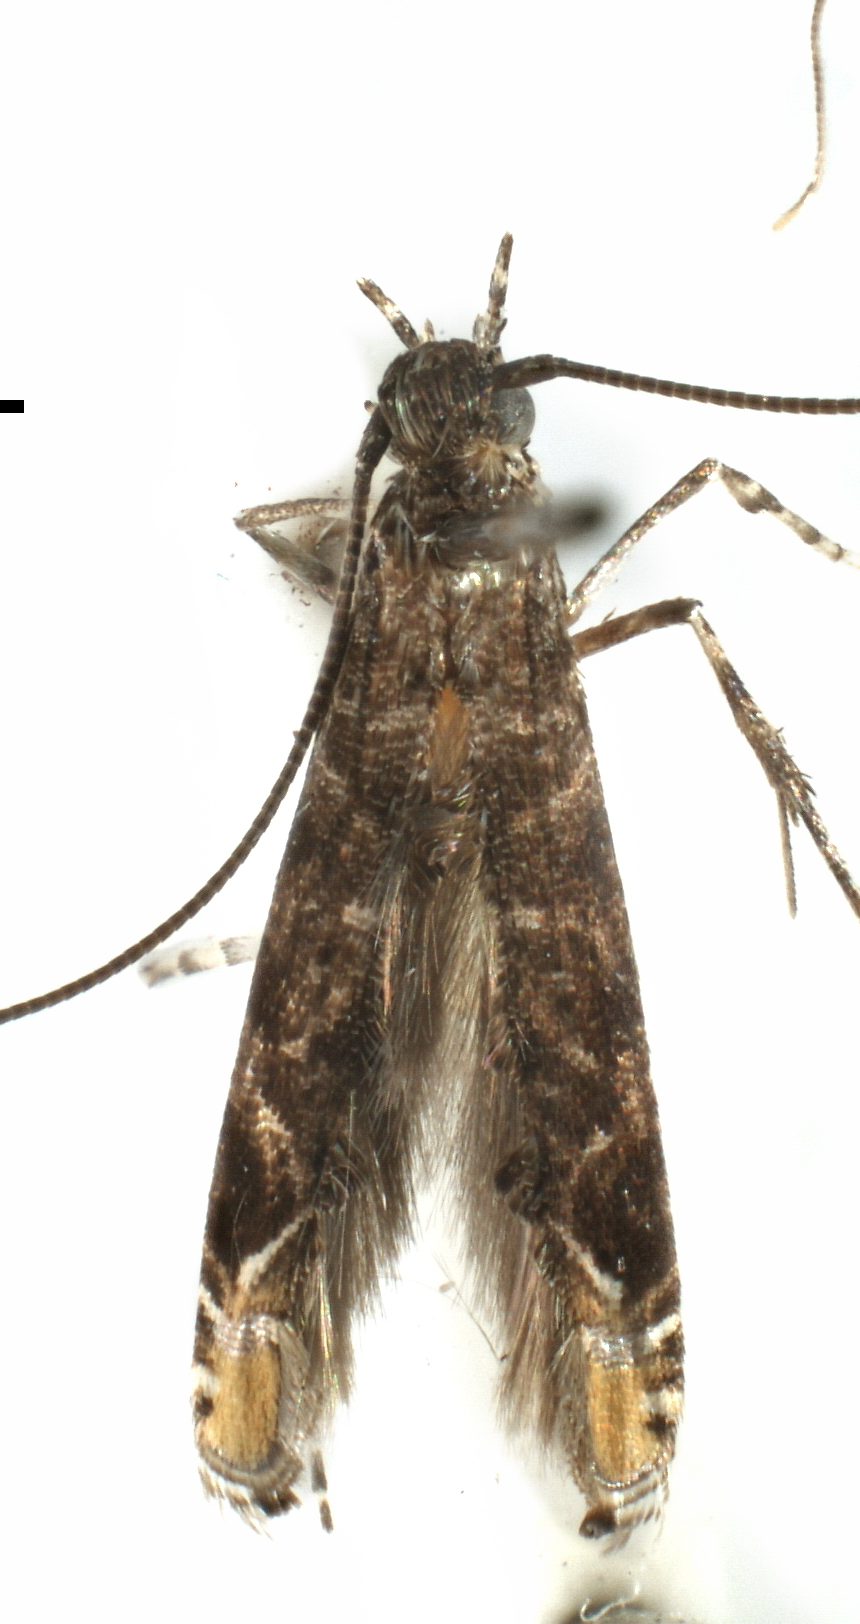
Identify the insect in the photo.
Acrocercops attenuatum
